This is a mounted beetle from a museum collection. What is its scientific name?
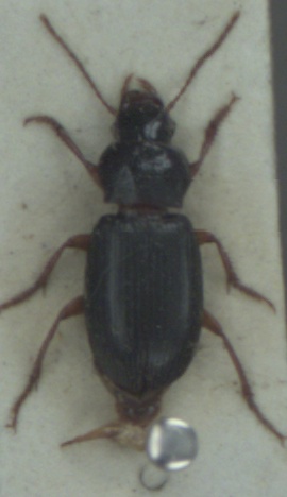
Ophonus rufibarbis
